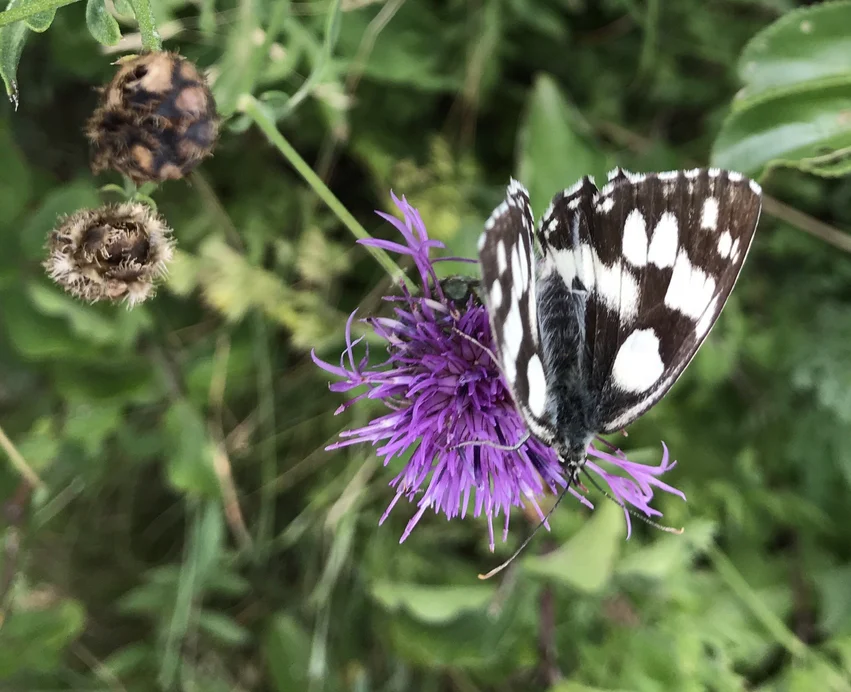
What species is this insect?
Melanargia galathea
